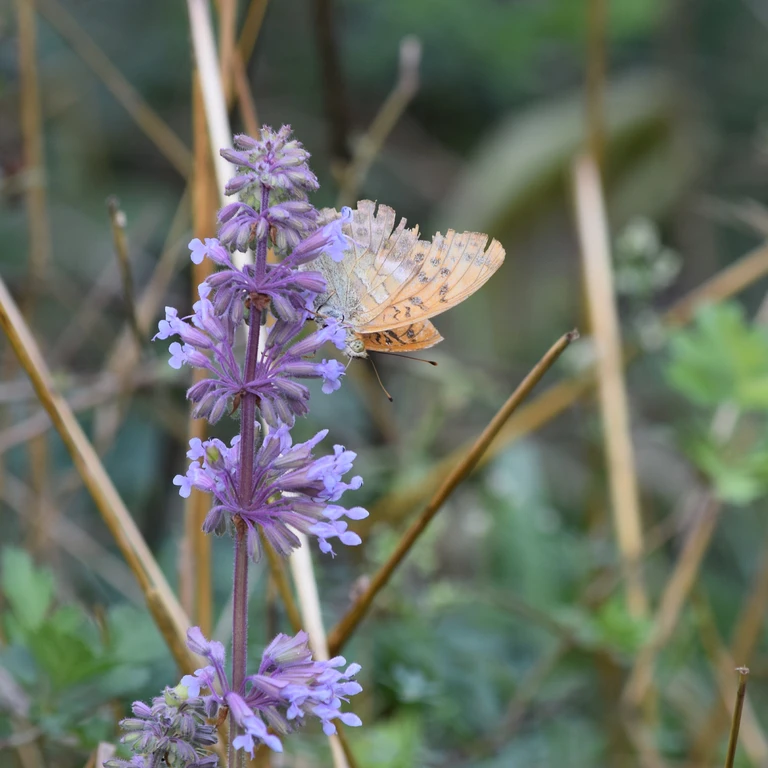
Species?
Argynnis paphia
